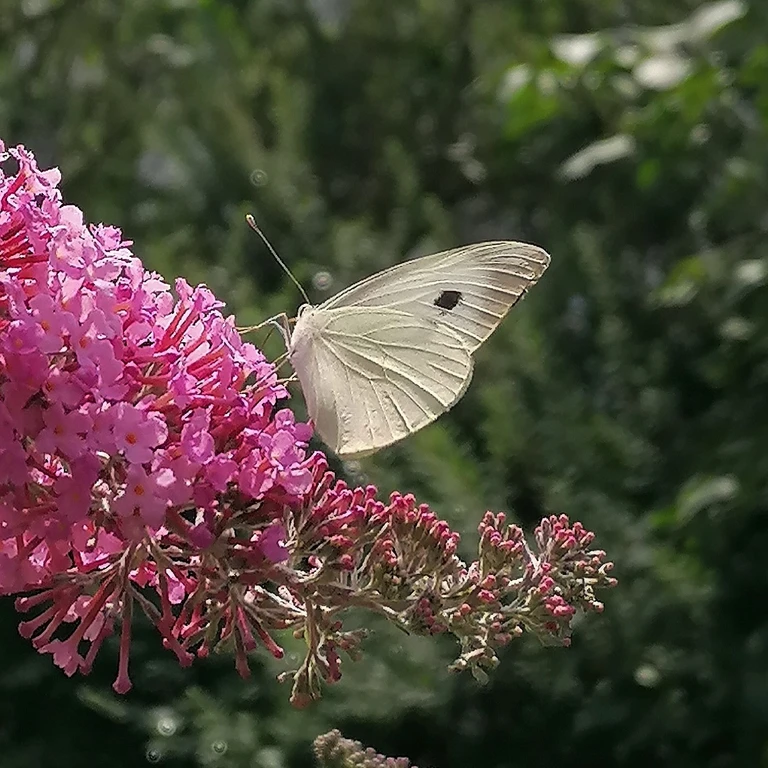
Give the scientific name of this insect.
Pieris brassicae
